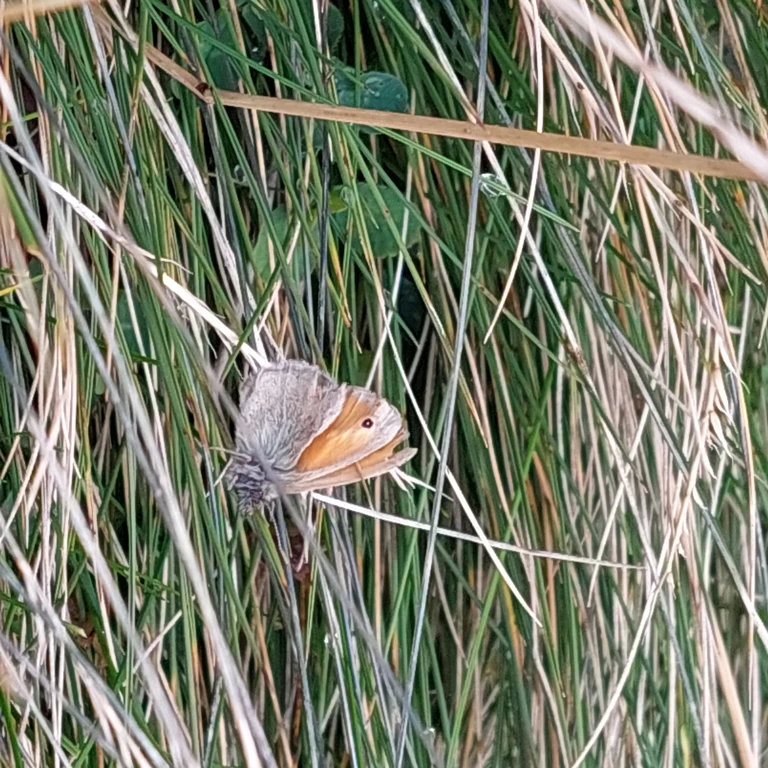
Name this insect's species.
Coenonympha pamphilus
